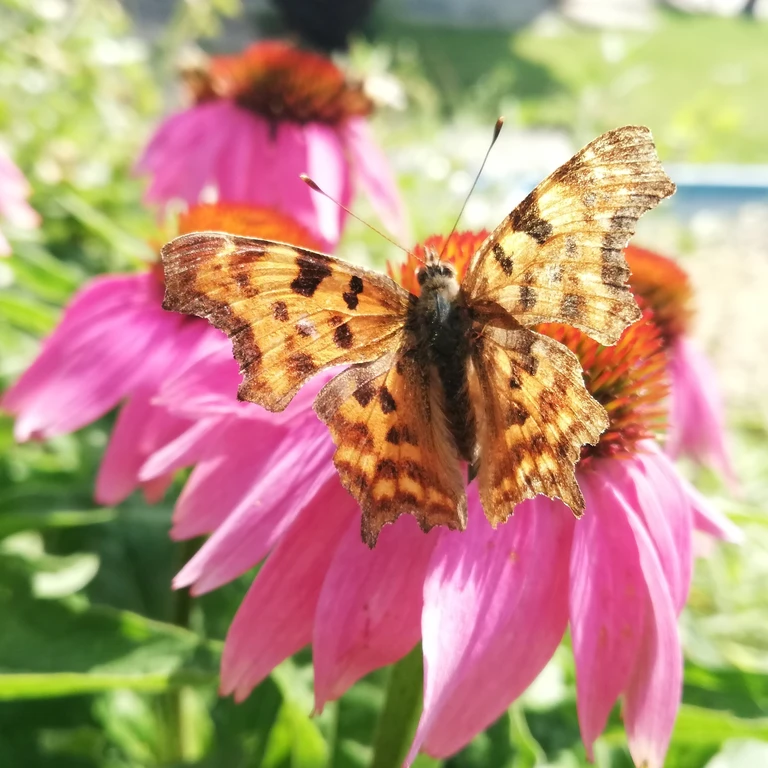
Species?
Polygonia c-album
